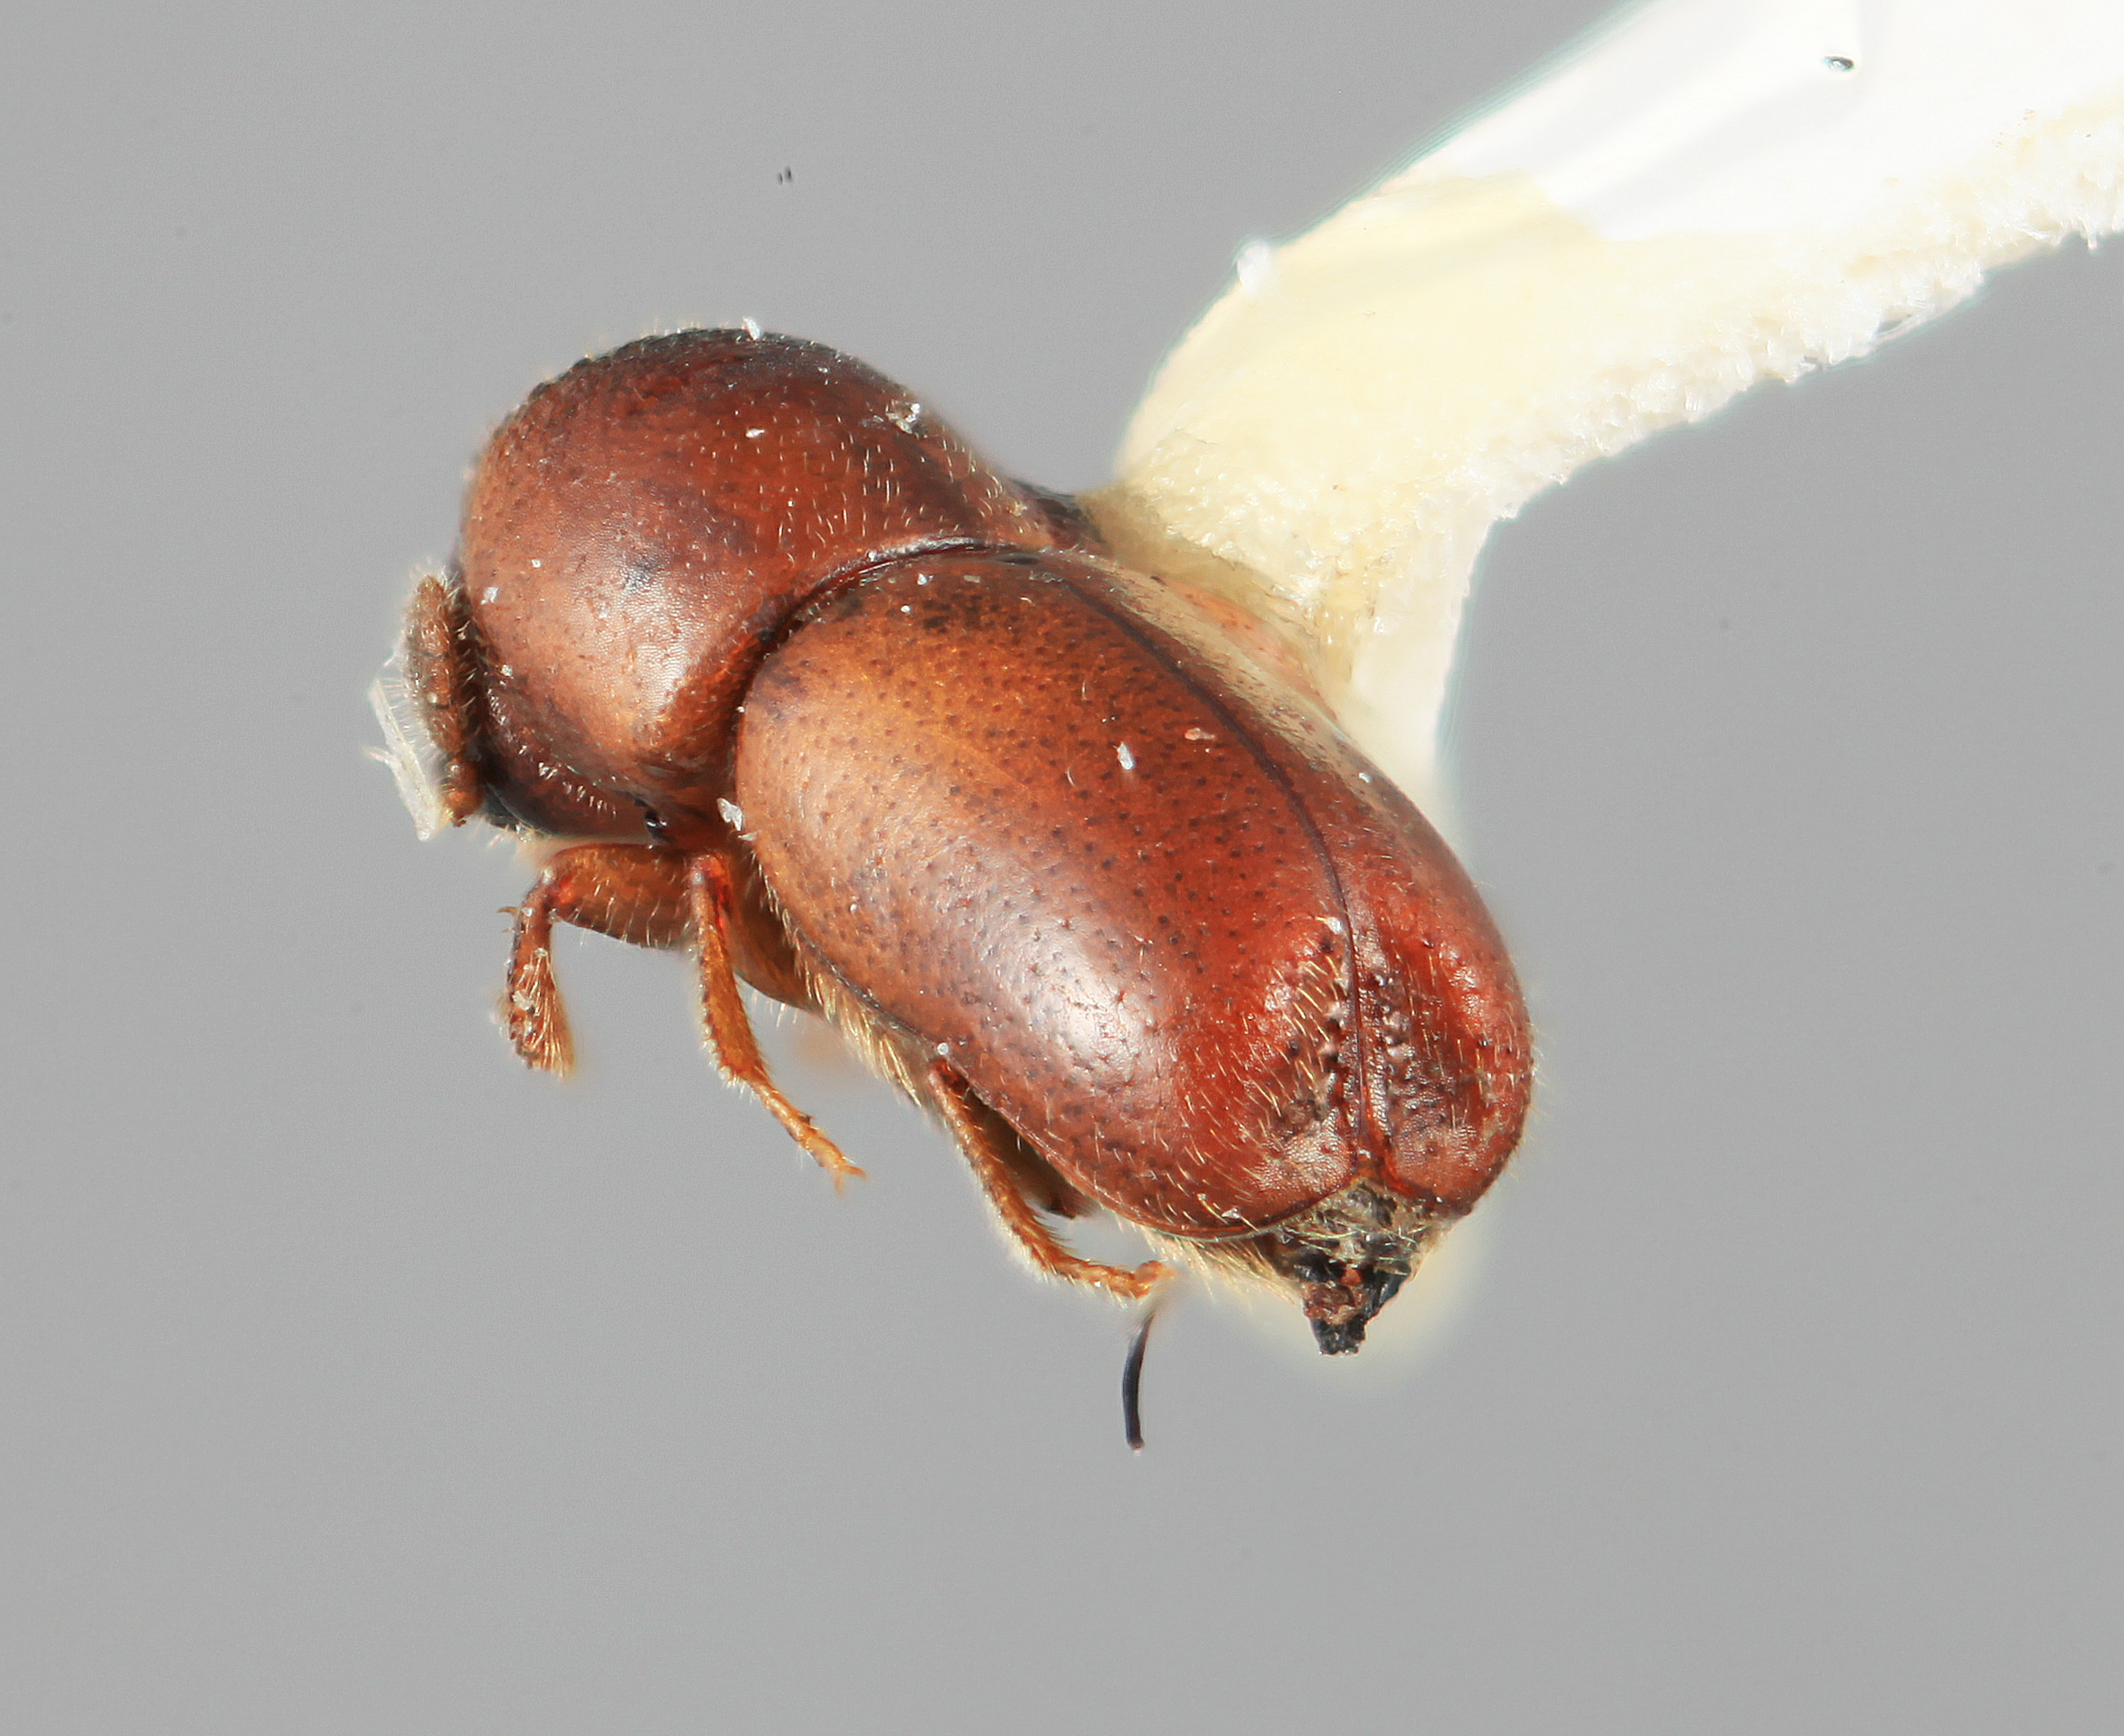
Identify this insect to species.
Microcorthylus grandiclavatus
